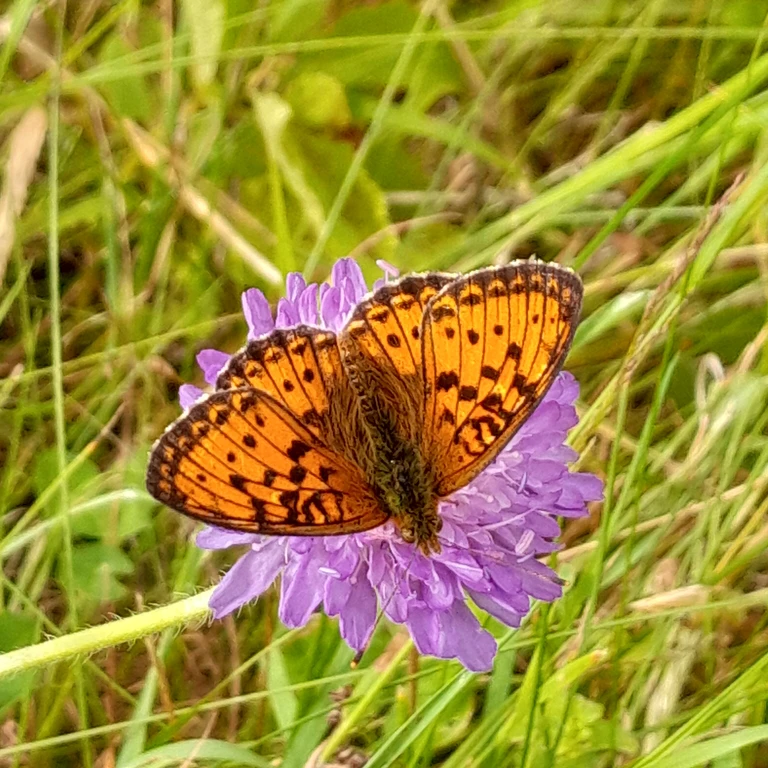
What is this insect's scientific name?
Brenthis ino
